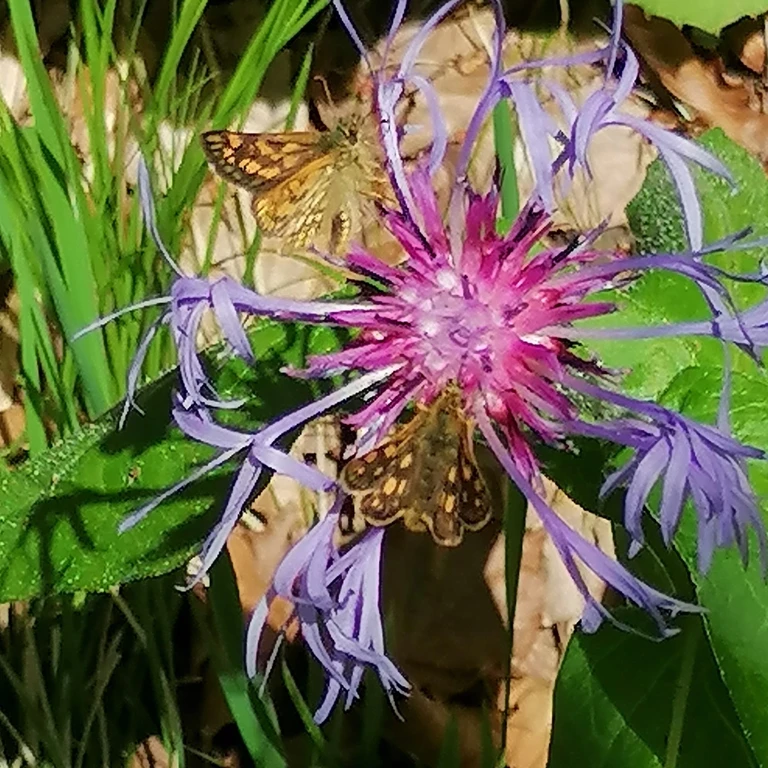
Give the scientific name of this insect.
Carterocephalus palaemon
